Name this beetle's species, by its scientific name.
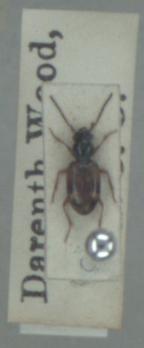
Bembidion articulatum
